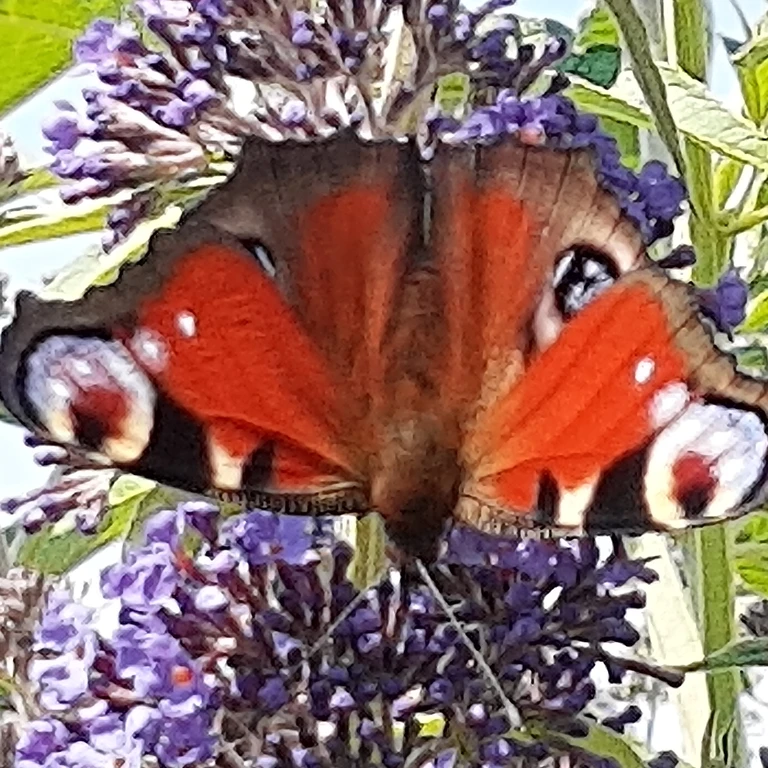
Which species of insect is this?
Aglais io
